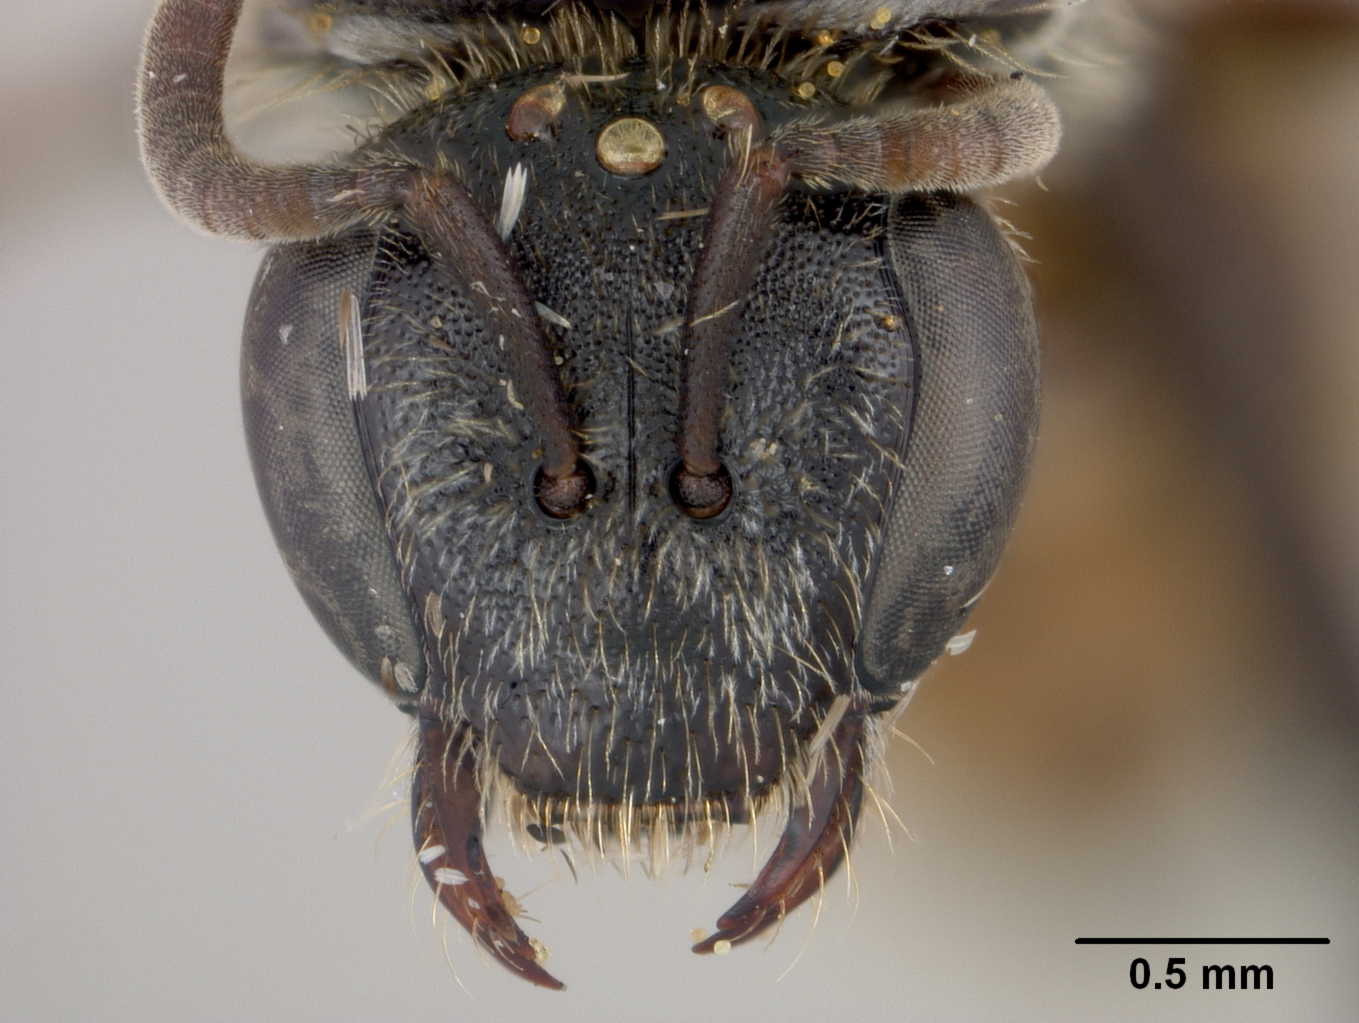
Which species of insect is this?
Halictus tutihensis
